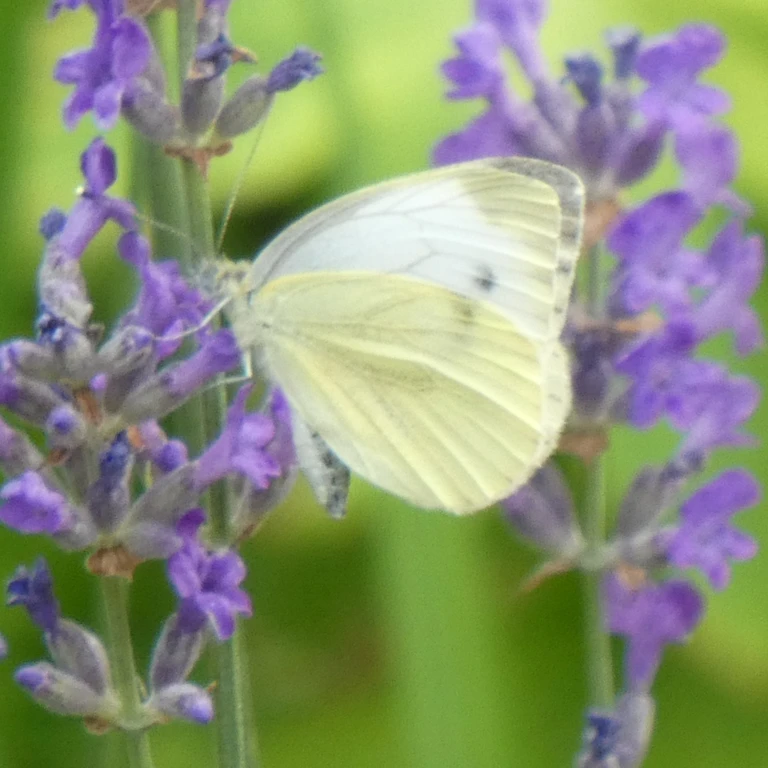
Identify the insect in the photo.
Pieris napi
